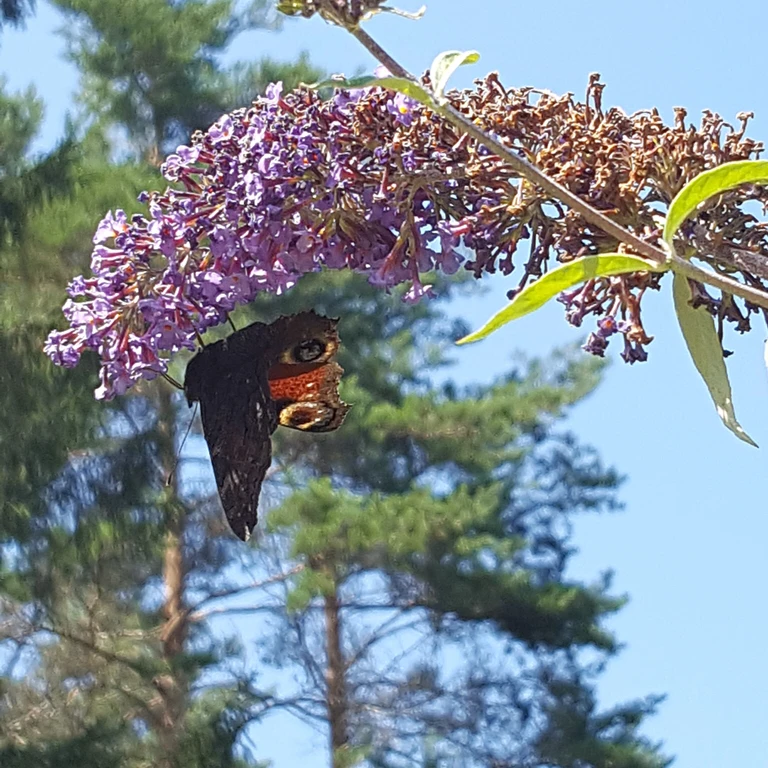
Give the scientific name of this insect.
Aglais io
